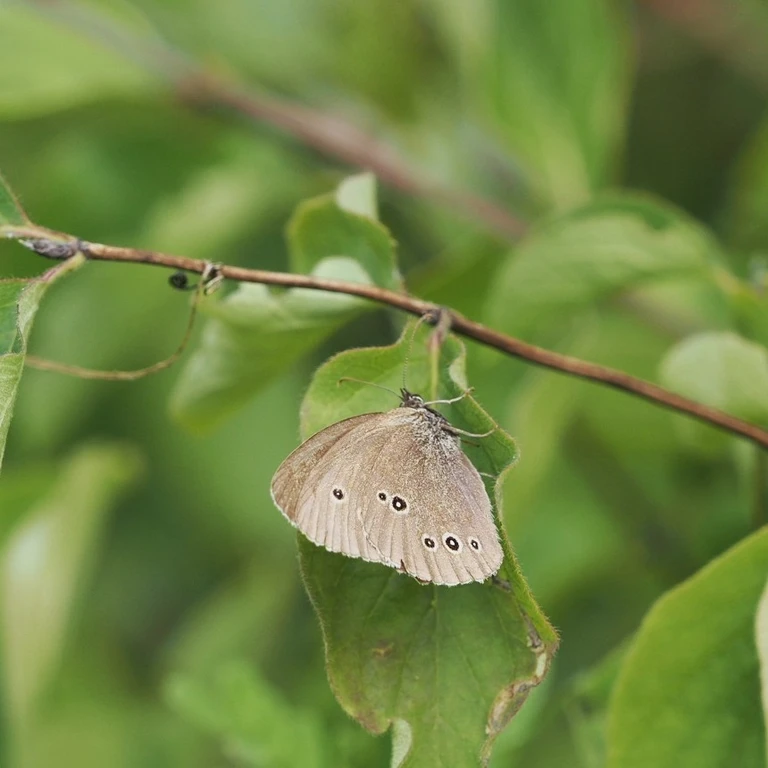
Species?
Aphantopus hyperantus
